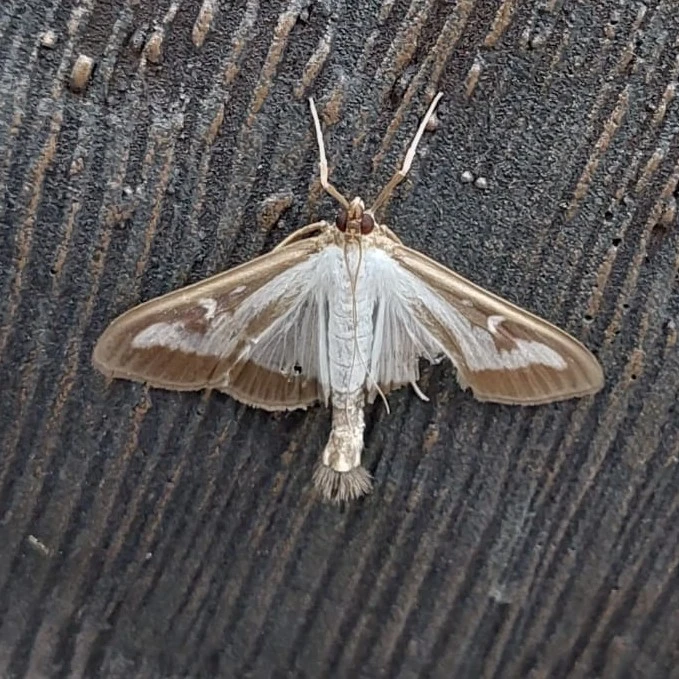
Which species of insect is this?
Cydalima perspectalis
